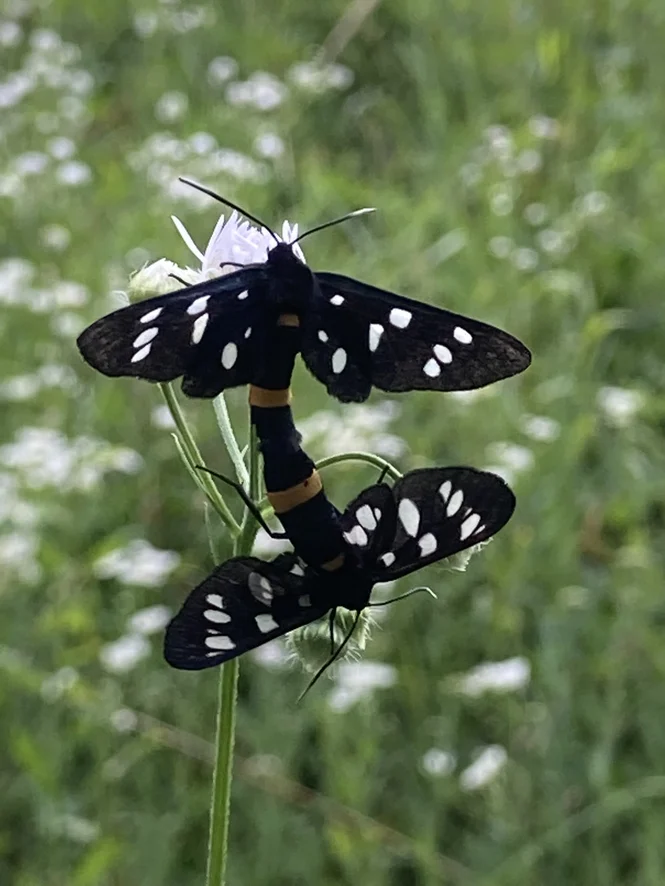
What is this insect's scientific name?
Amata phegea
